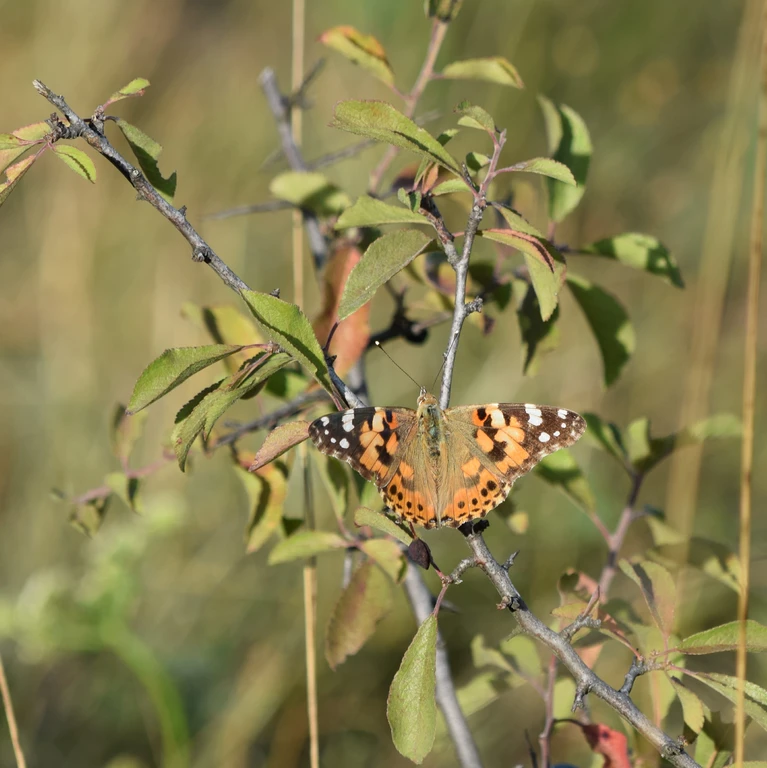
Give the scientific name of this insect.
Vanessa cardui
